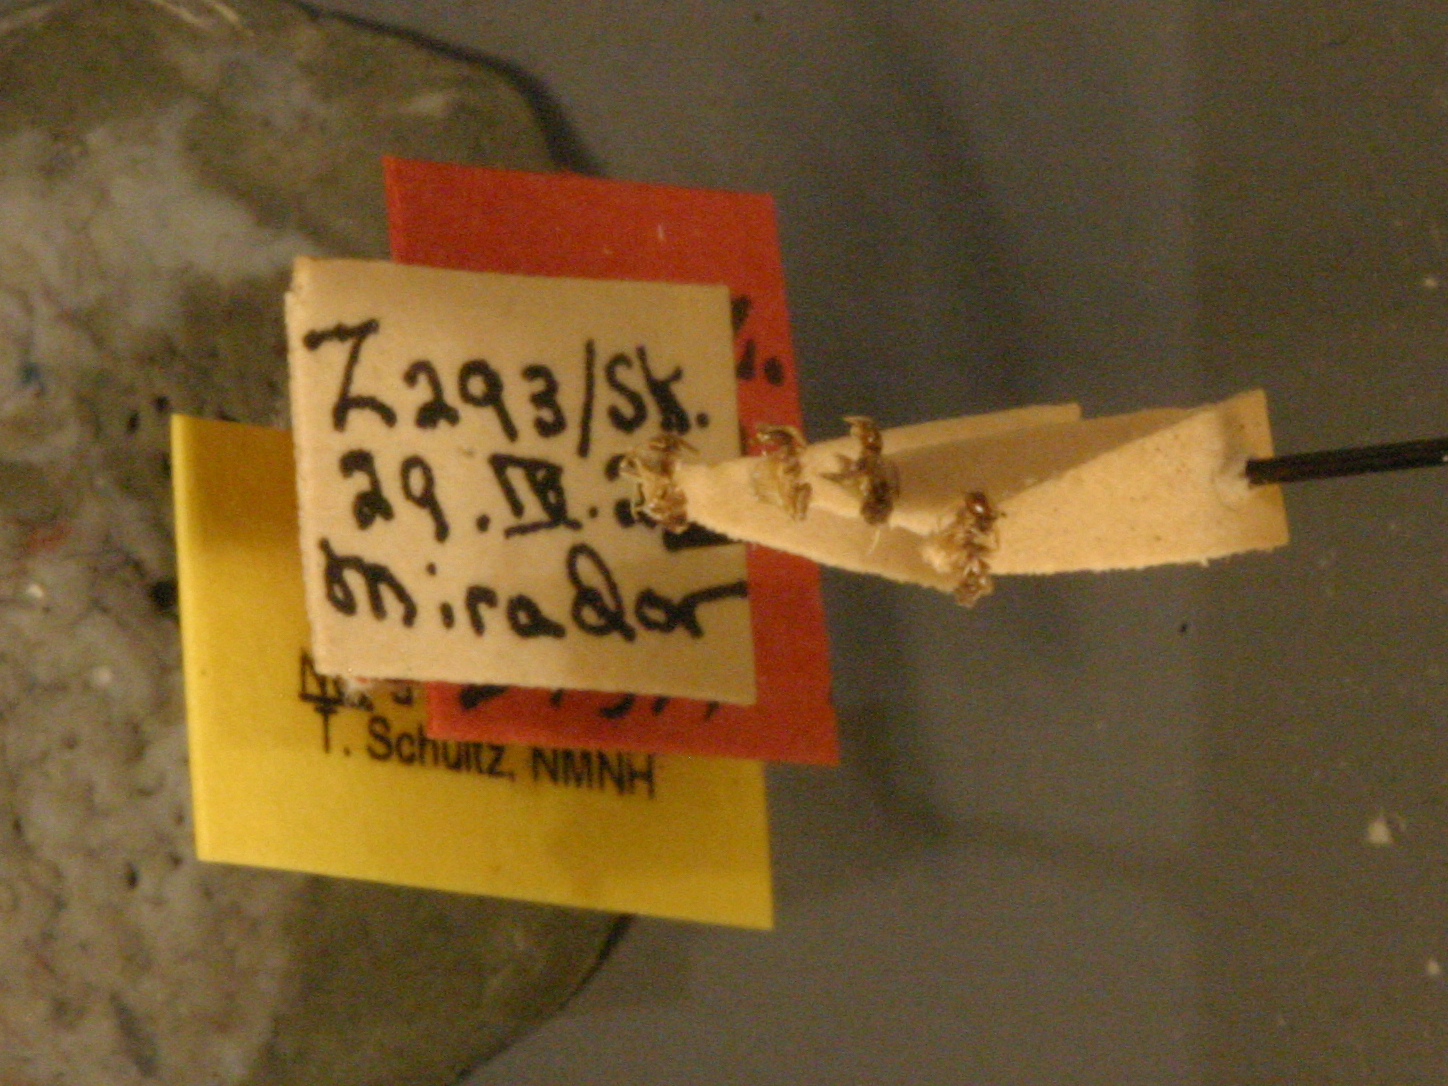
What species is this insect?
Tapinoma ramulorum
